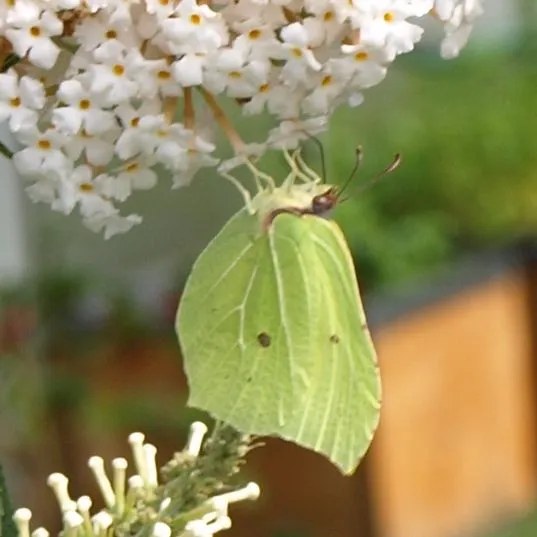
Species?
Gonepteryx rhamni
